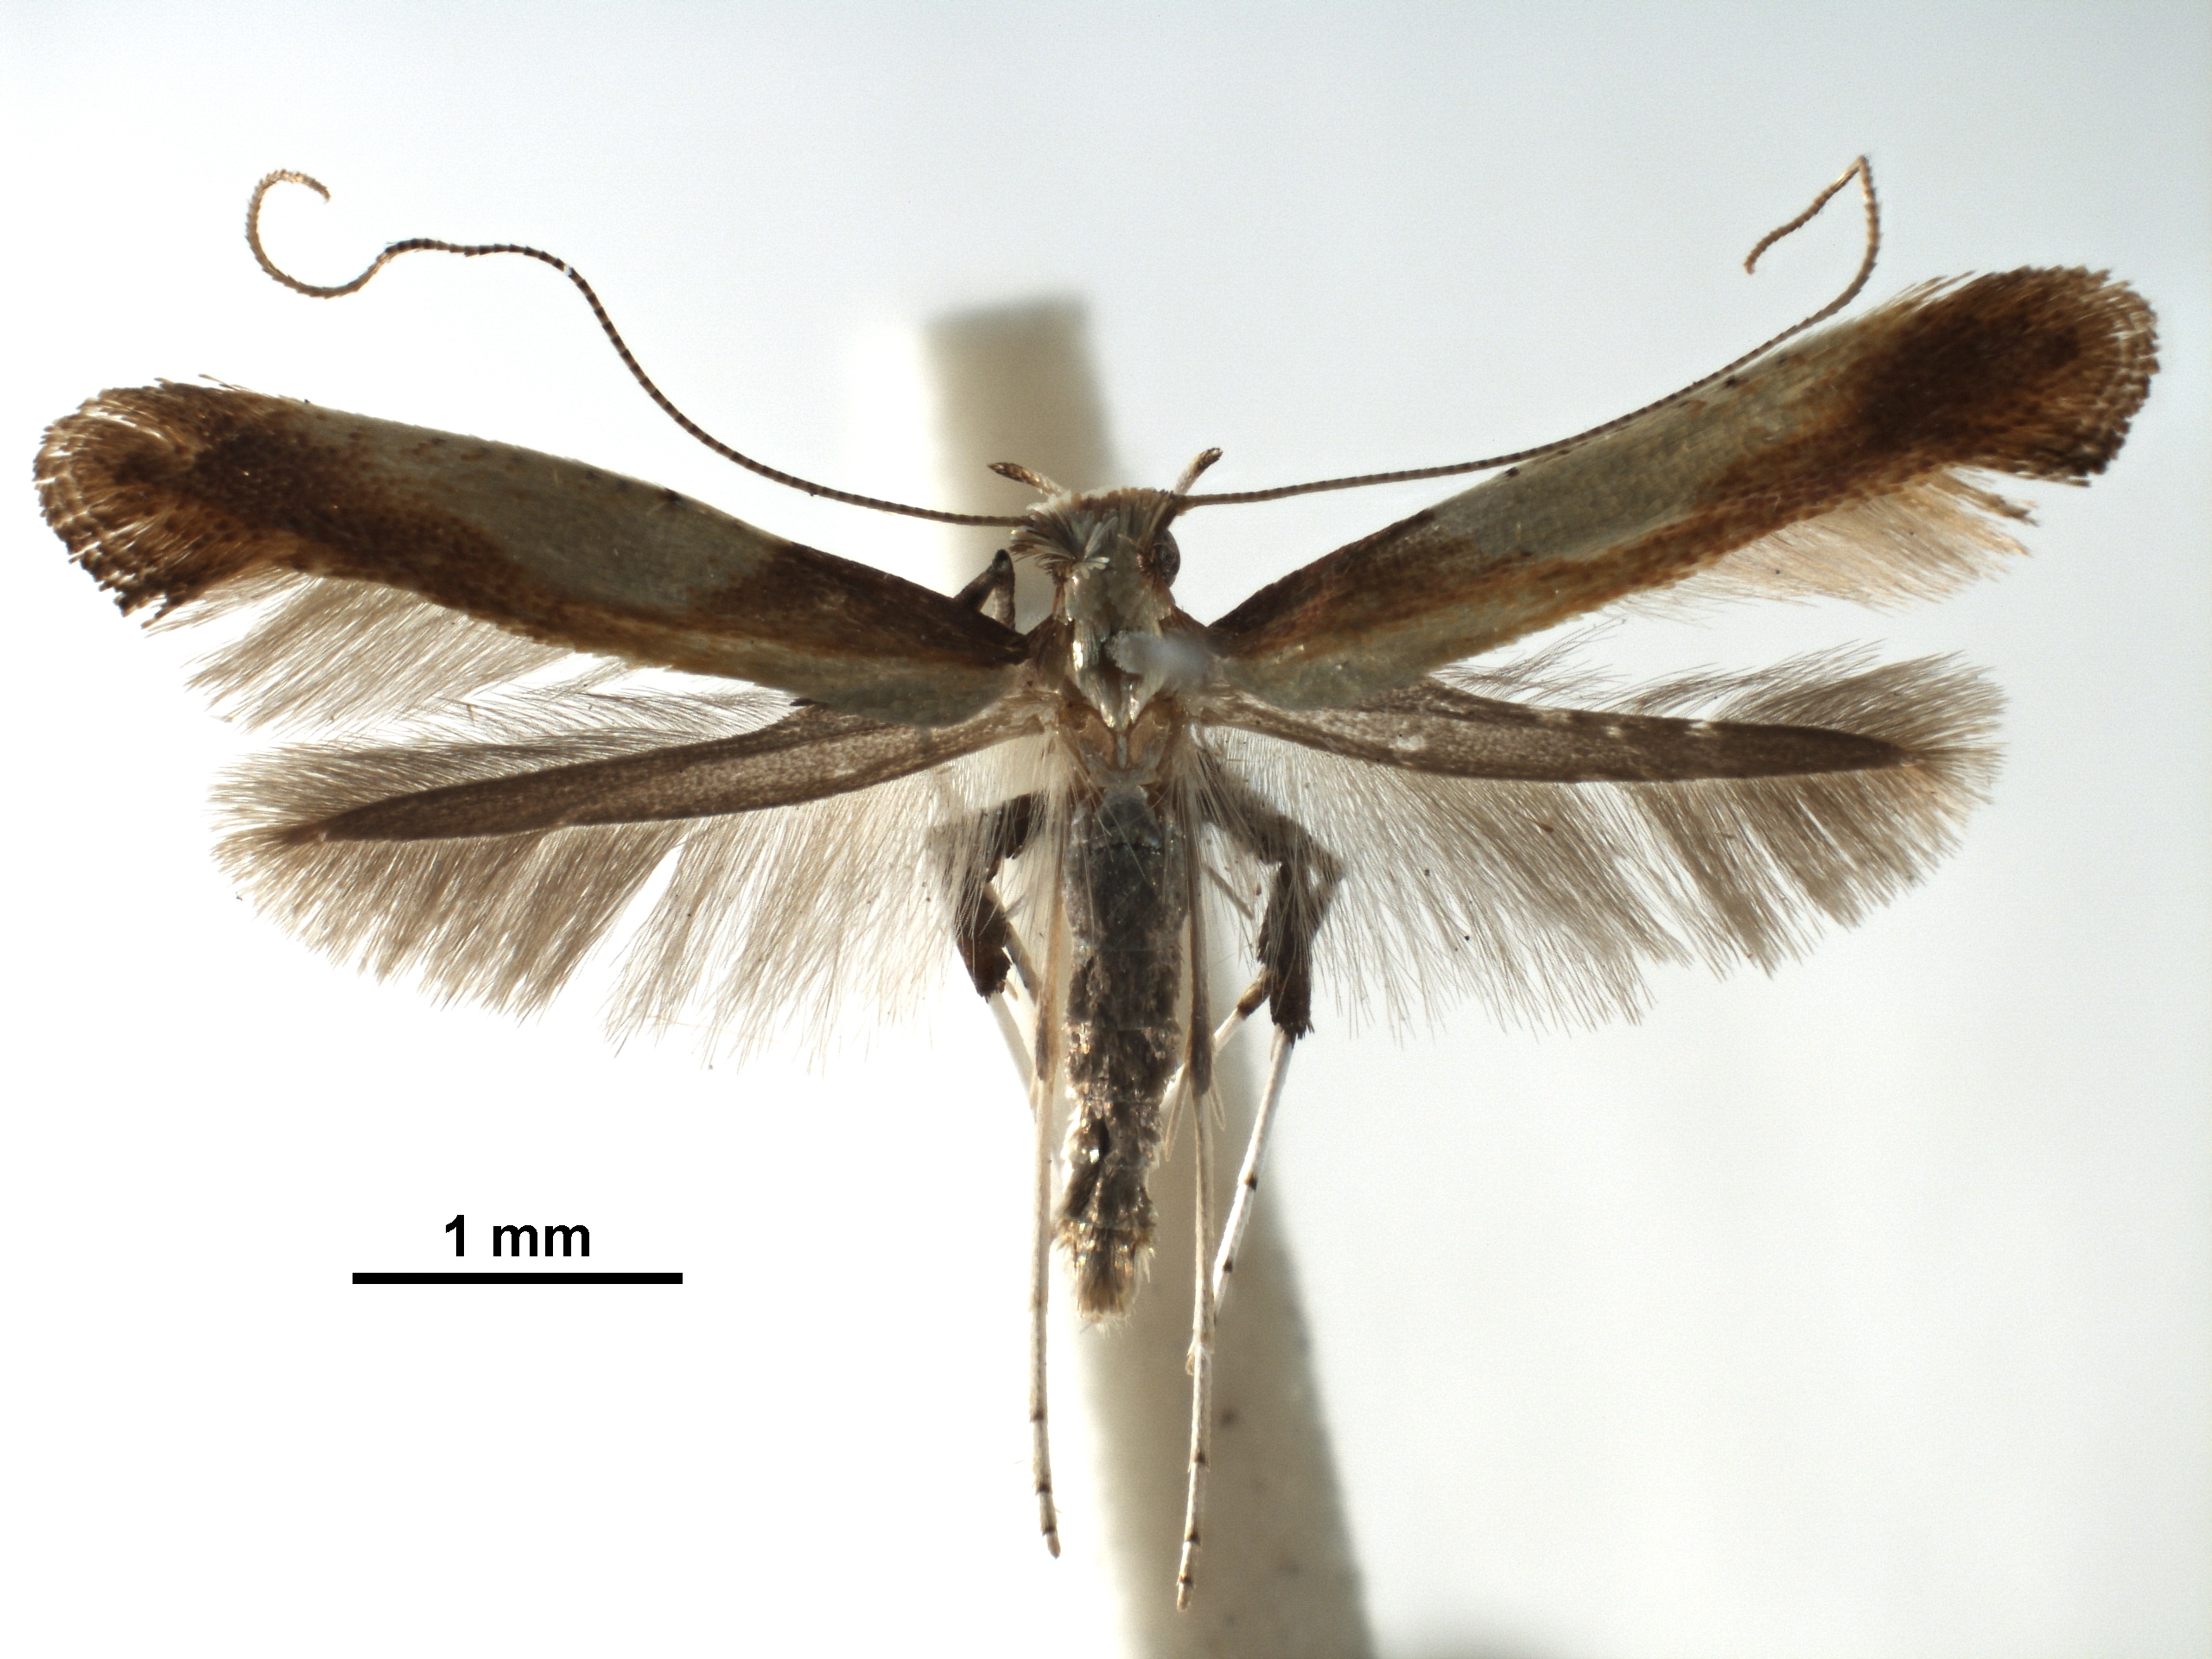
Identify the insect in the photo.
Caloptilia rhodinella
